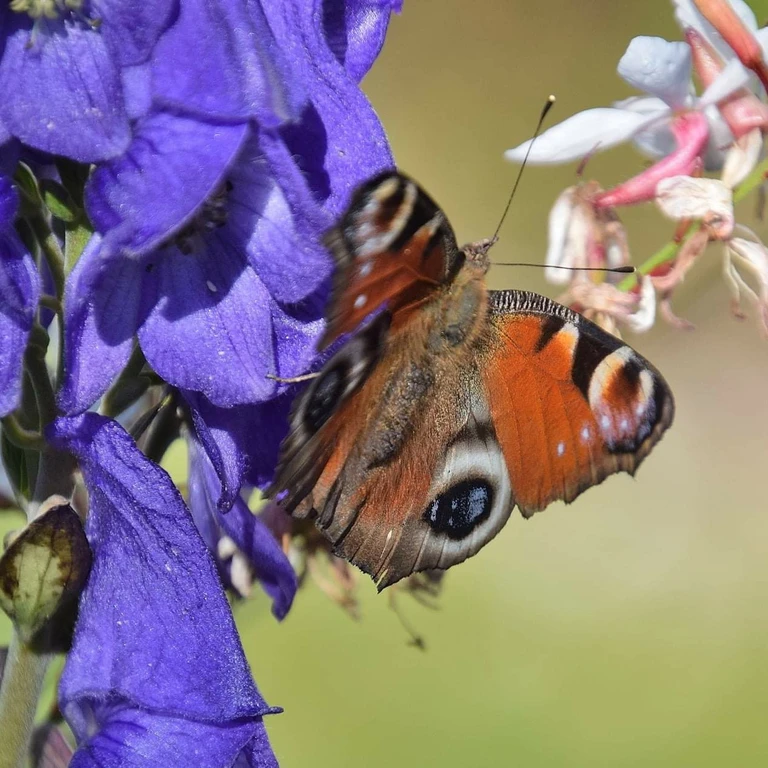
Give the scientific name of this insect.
Aglais io
